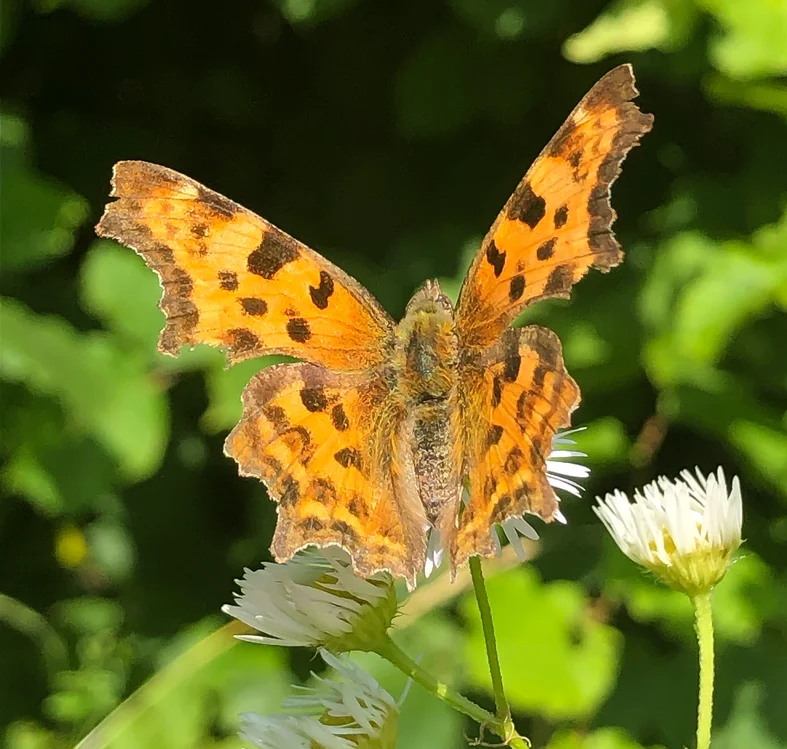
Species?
Polygonia c-album
